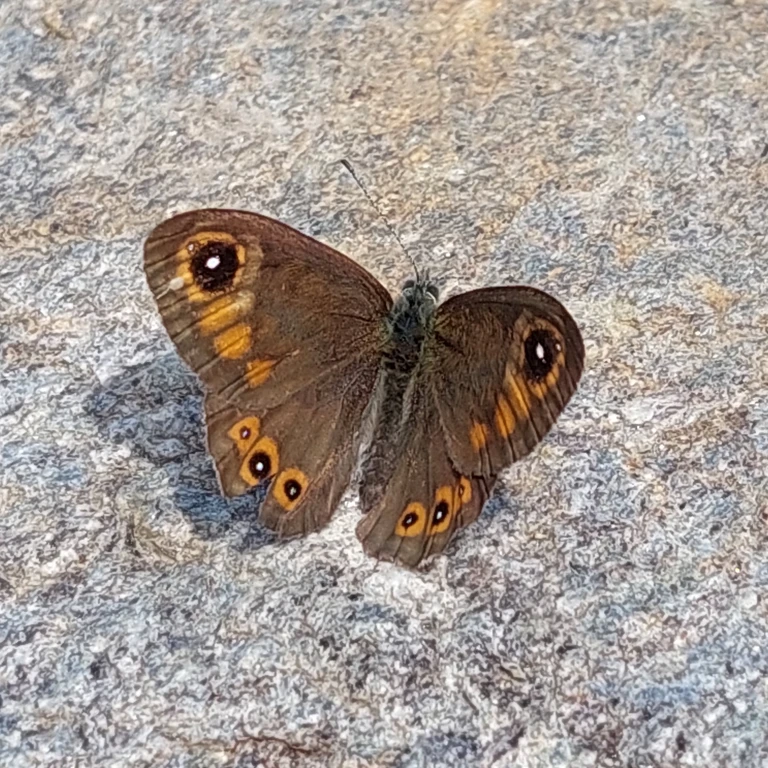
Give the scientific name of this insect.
Lasiommata maera (also Pararge maera)
